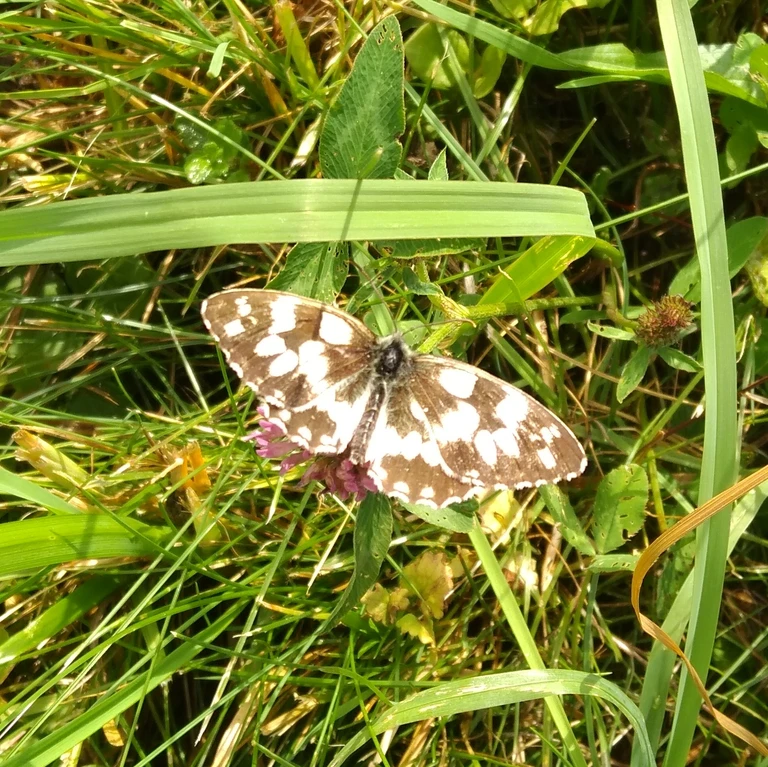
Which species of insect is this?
Melanargia galathea
